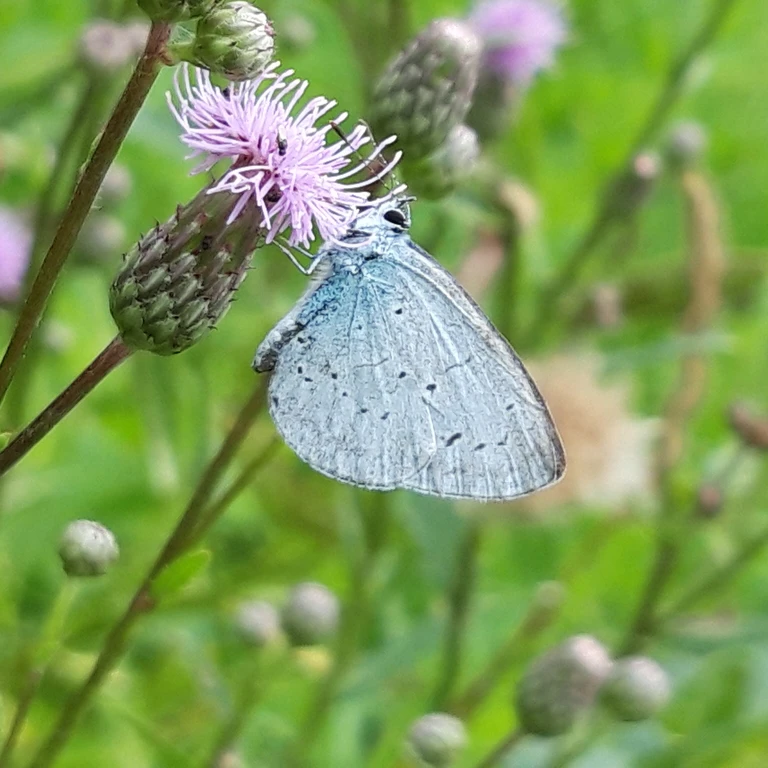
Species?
Celastrina argiolus
